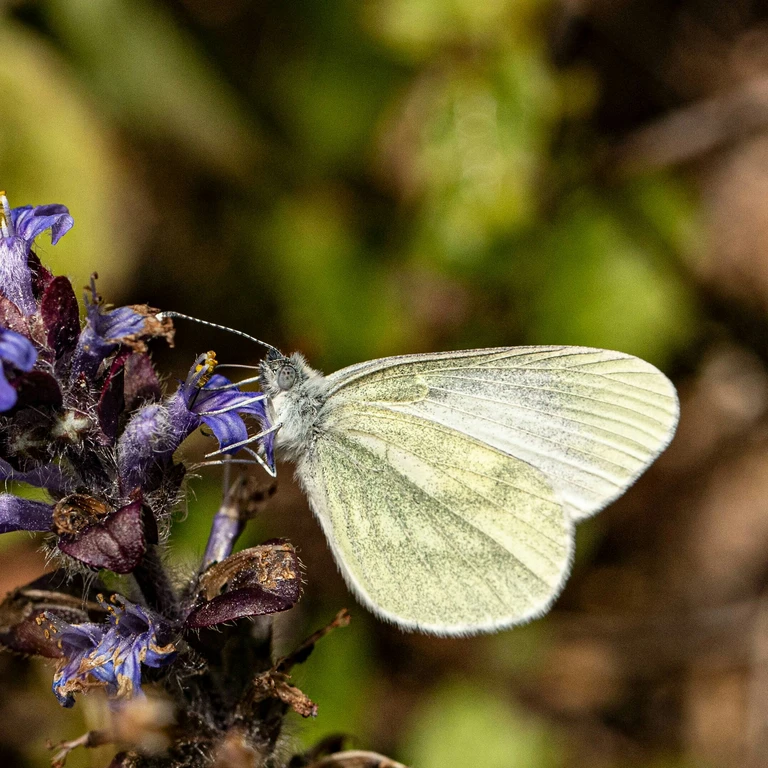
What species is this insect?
Leptidea sinapis/juvernica
